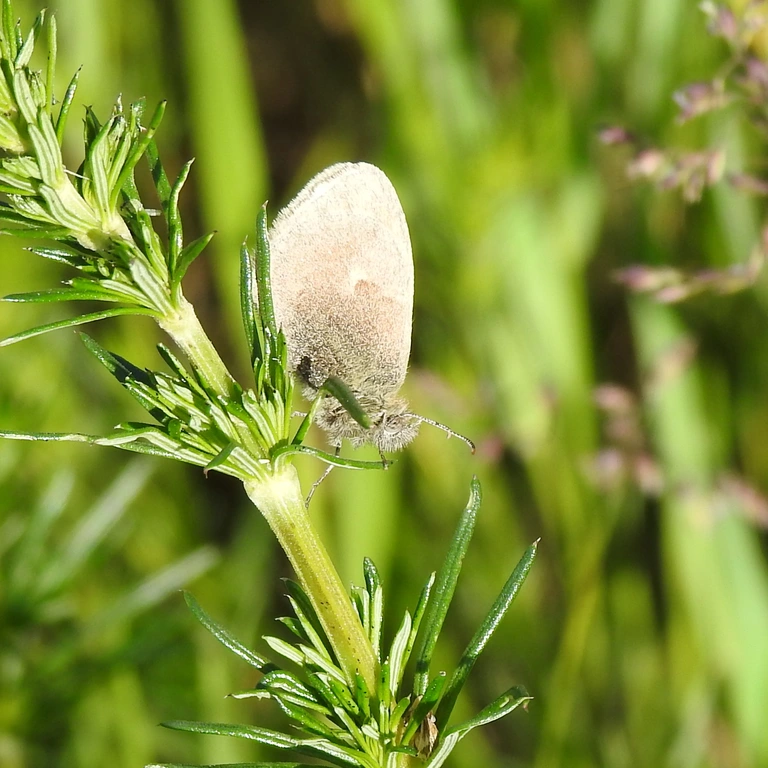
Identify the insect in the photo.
Coenonympha pamphilus
